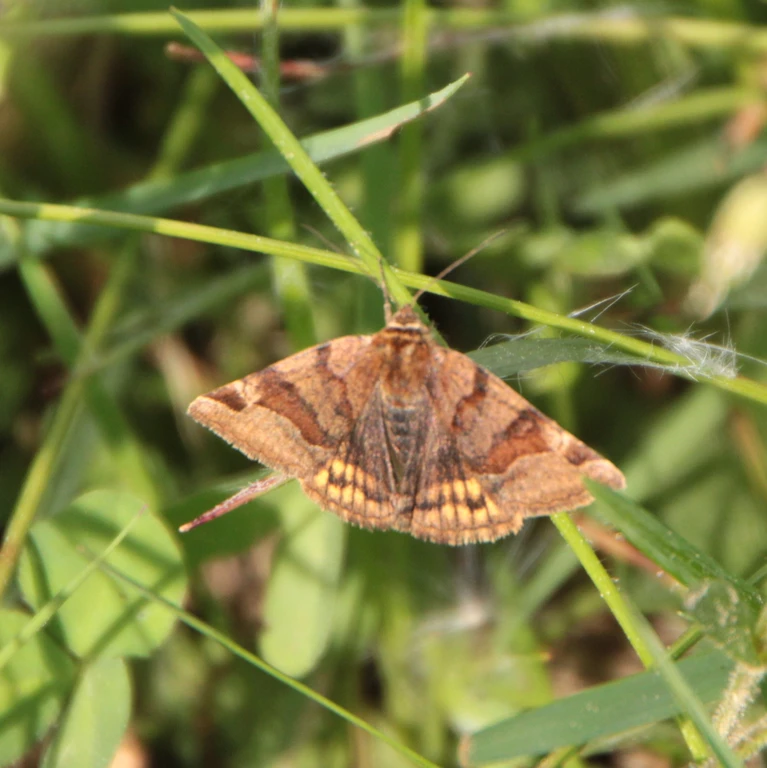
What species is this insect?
Euclidia glyphica
